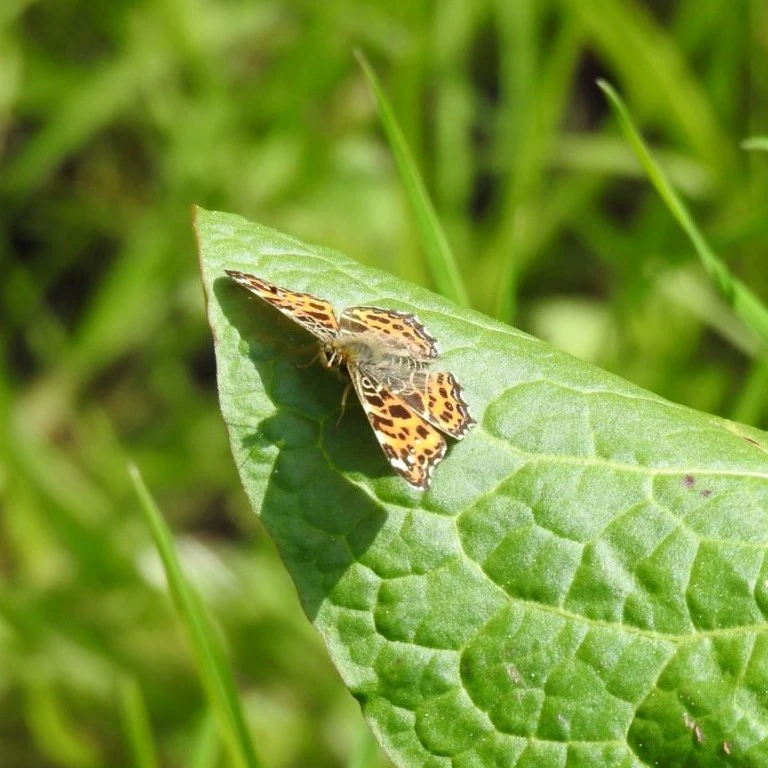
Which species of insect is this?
Araschnia levana
